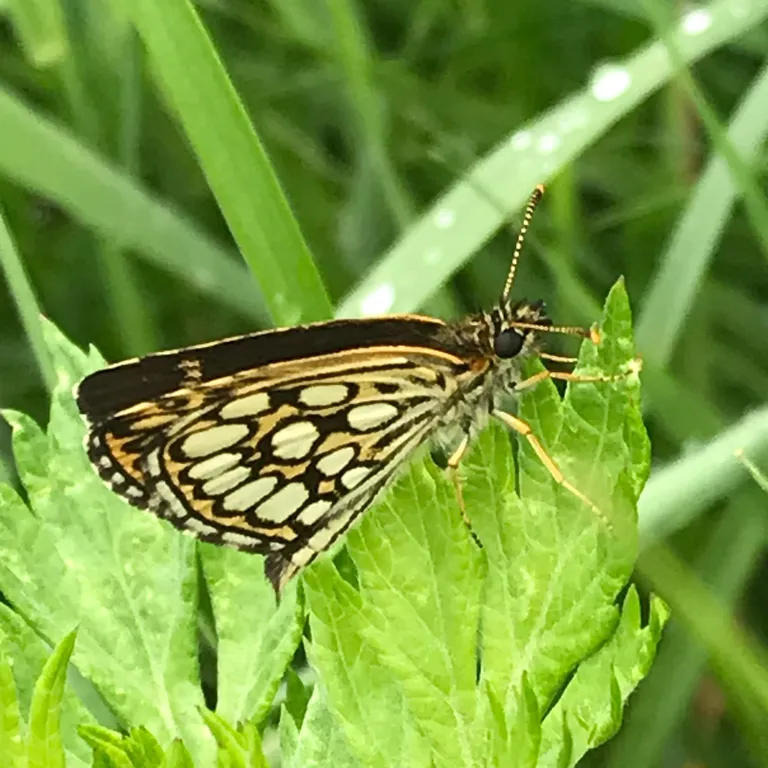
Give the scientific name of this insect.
Heteropterus morpheus
